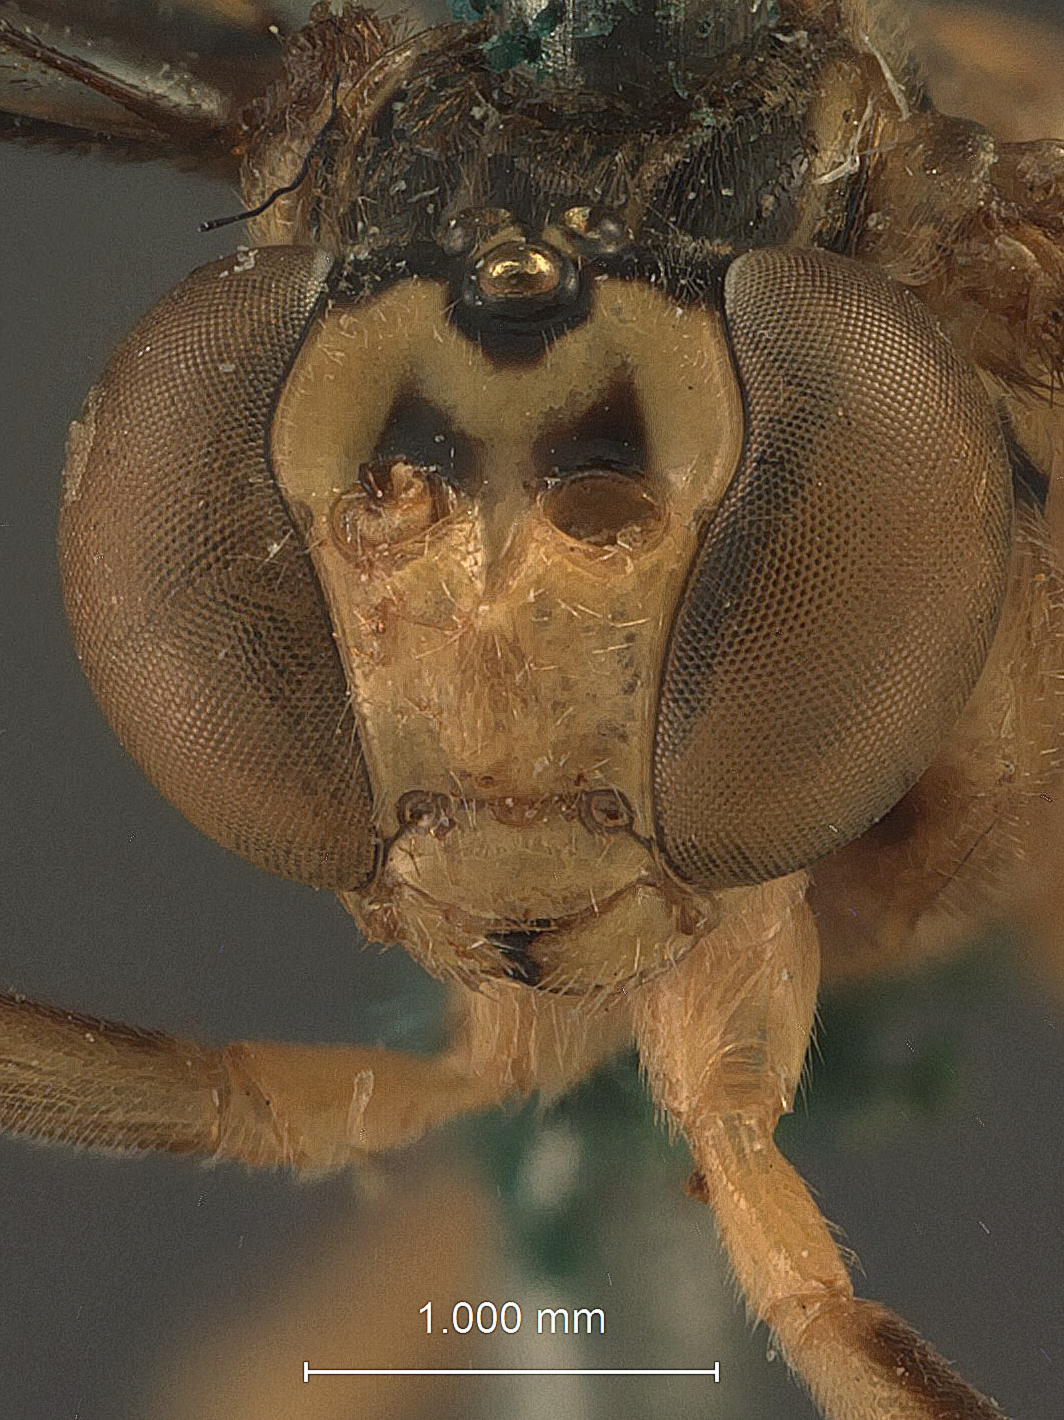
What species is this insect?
Theronia nigrivertex
